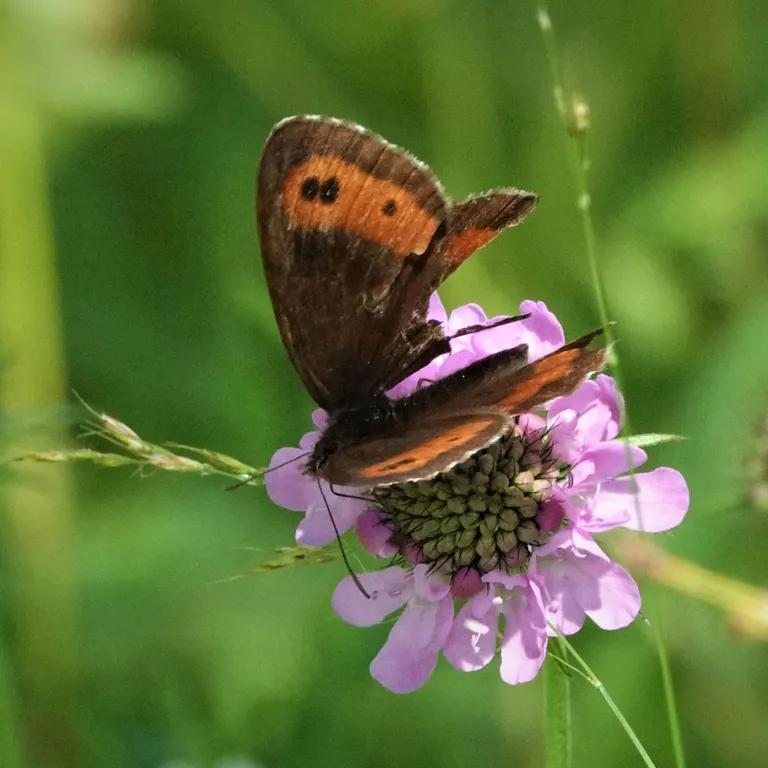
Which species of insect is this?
Erebia ligea
